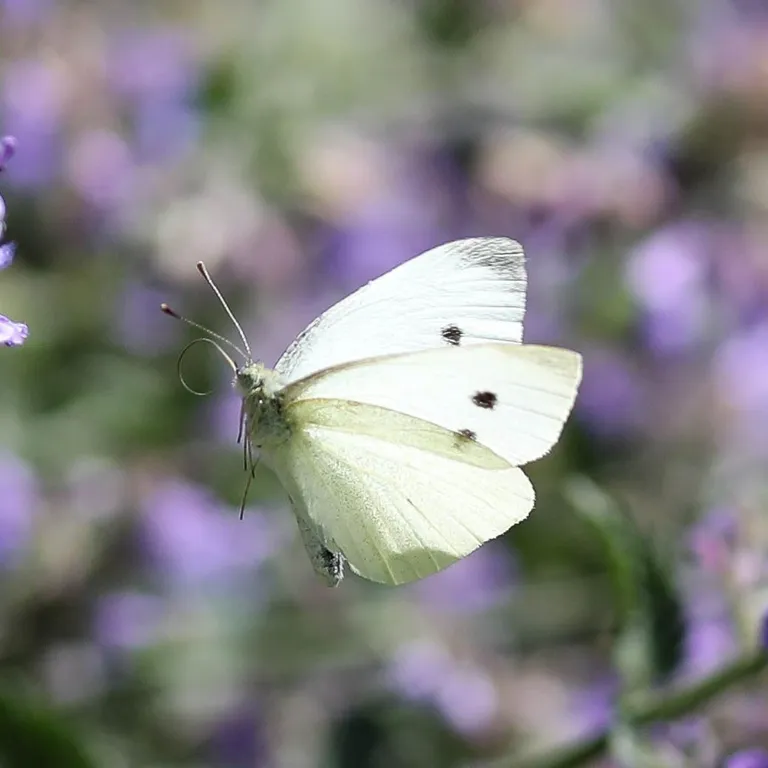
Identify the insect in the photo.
Pieris rapae
